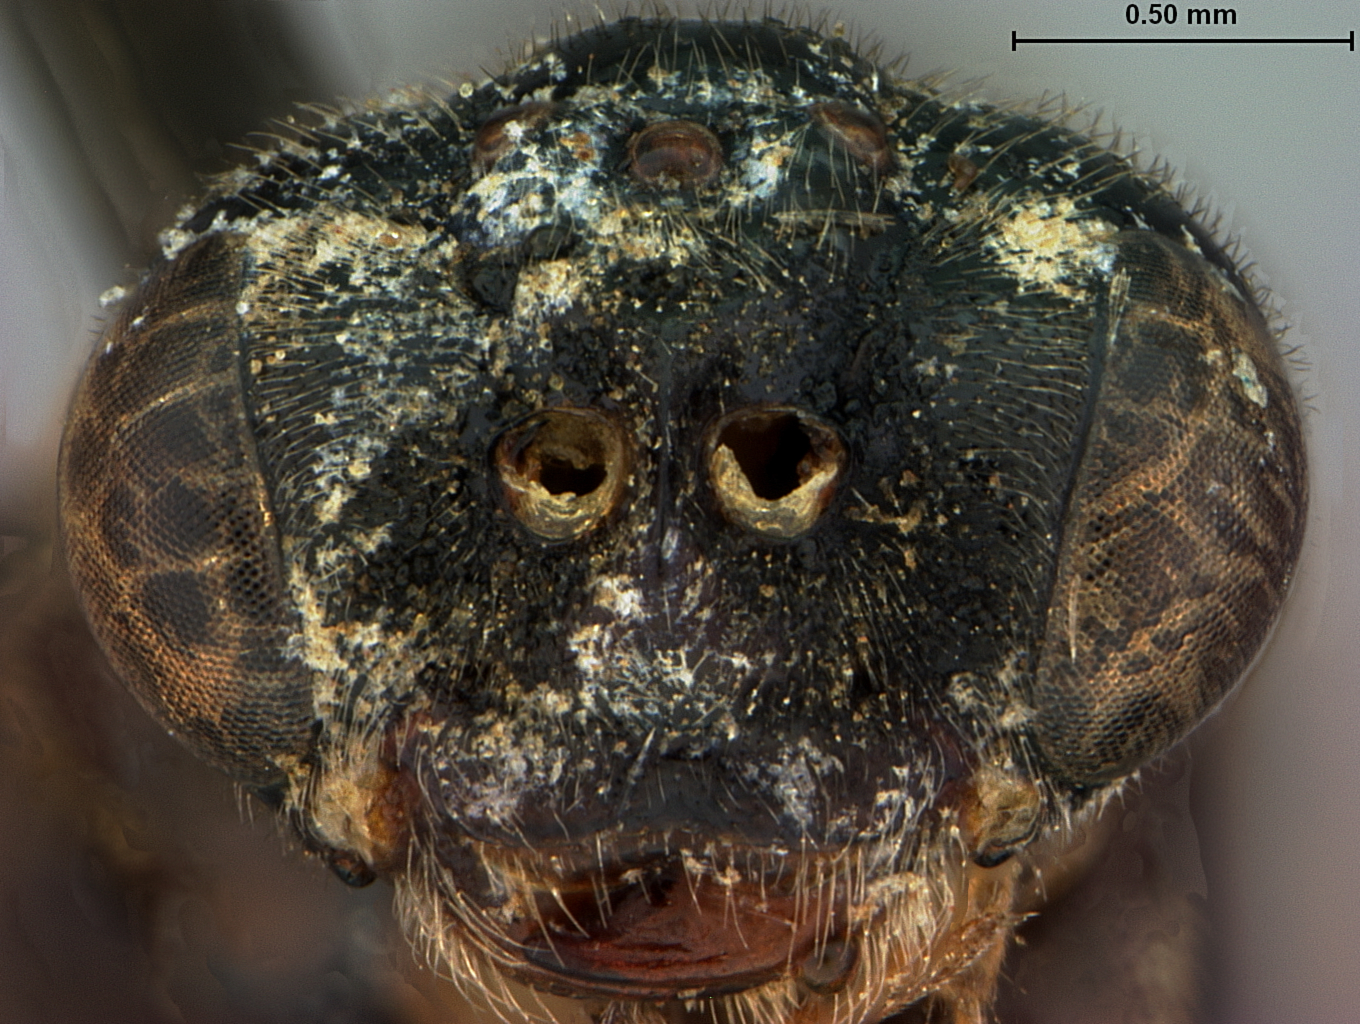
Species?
Sphacophilus jucunus
